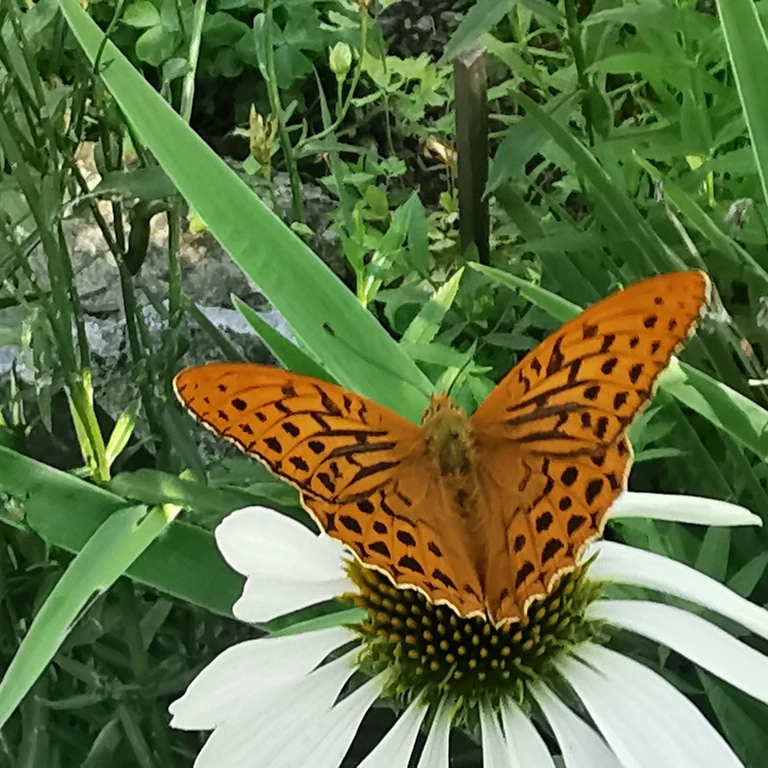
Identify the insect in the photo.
Argynnis paphia
